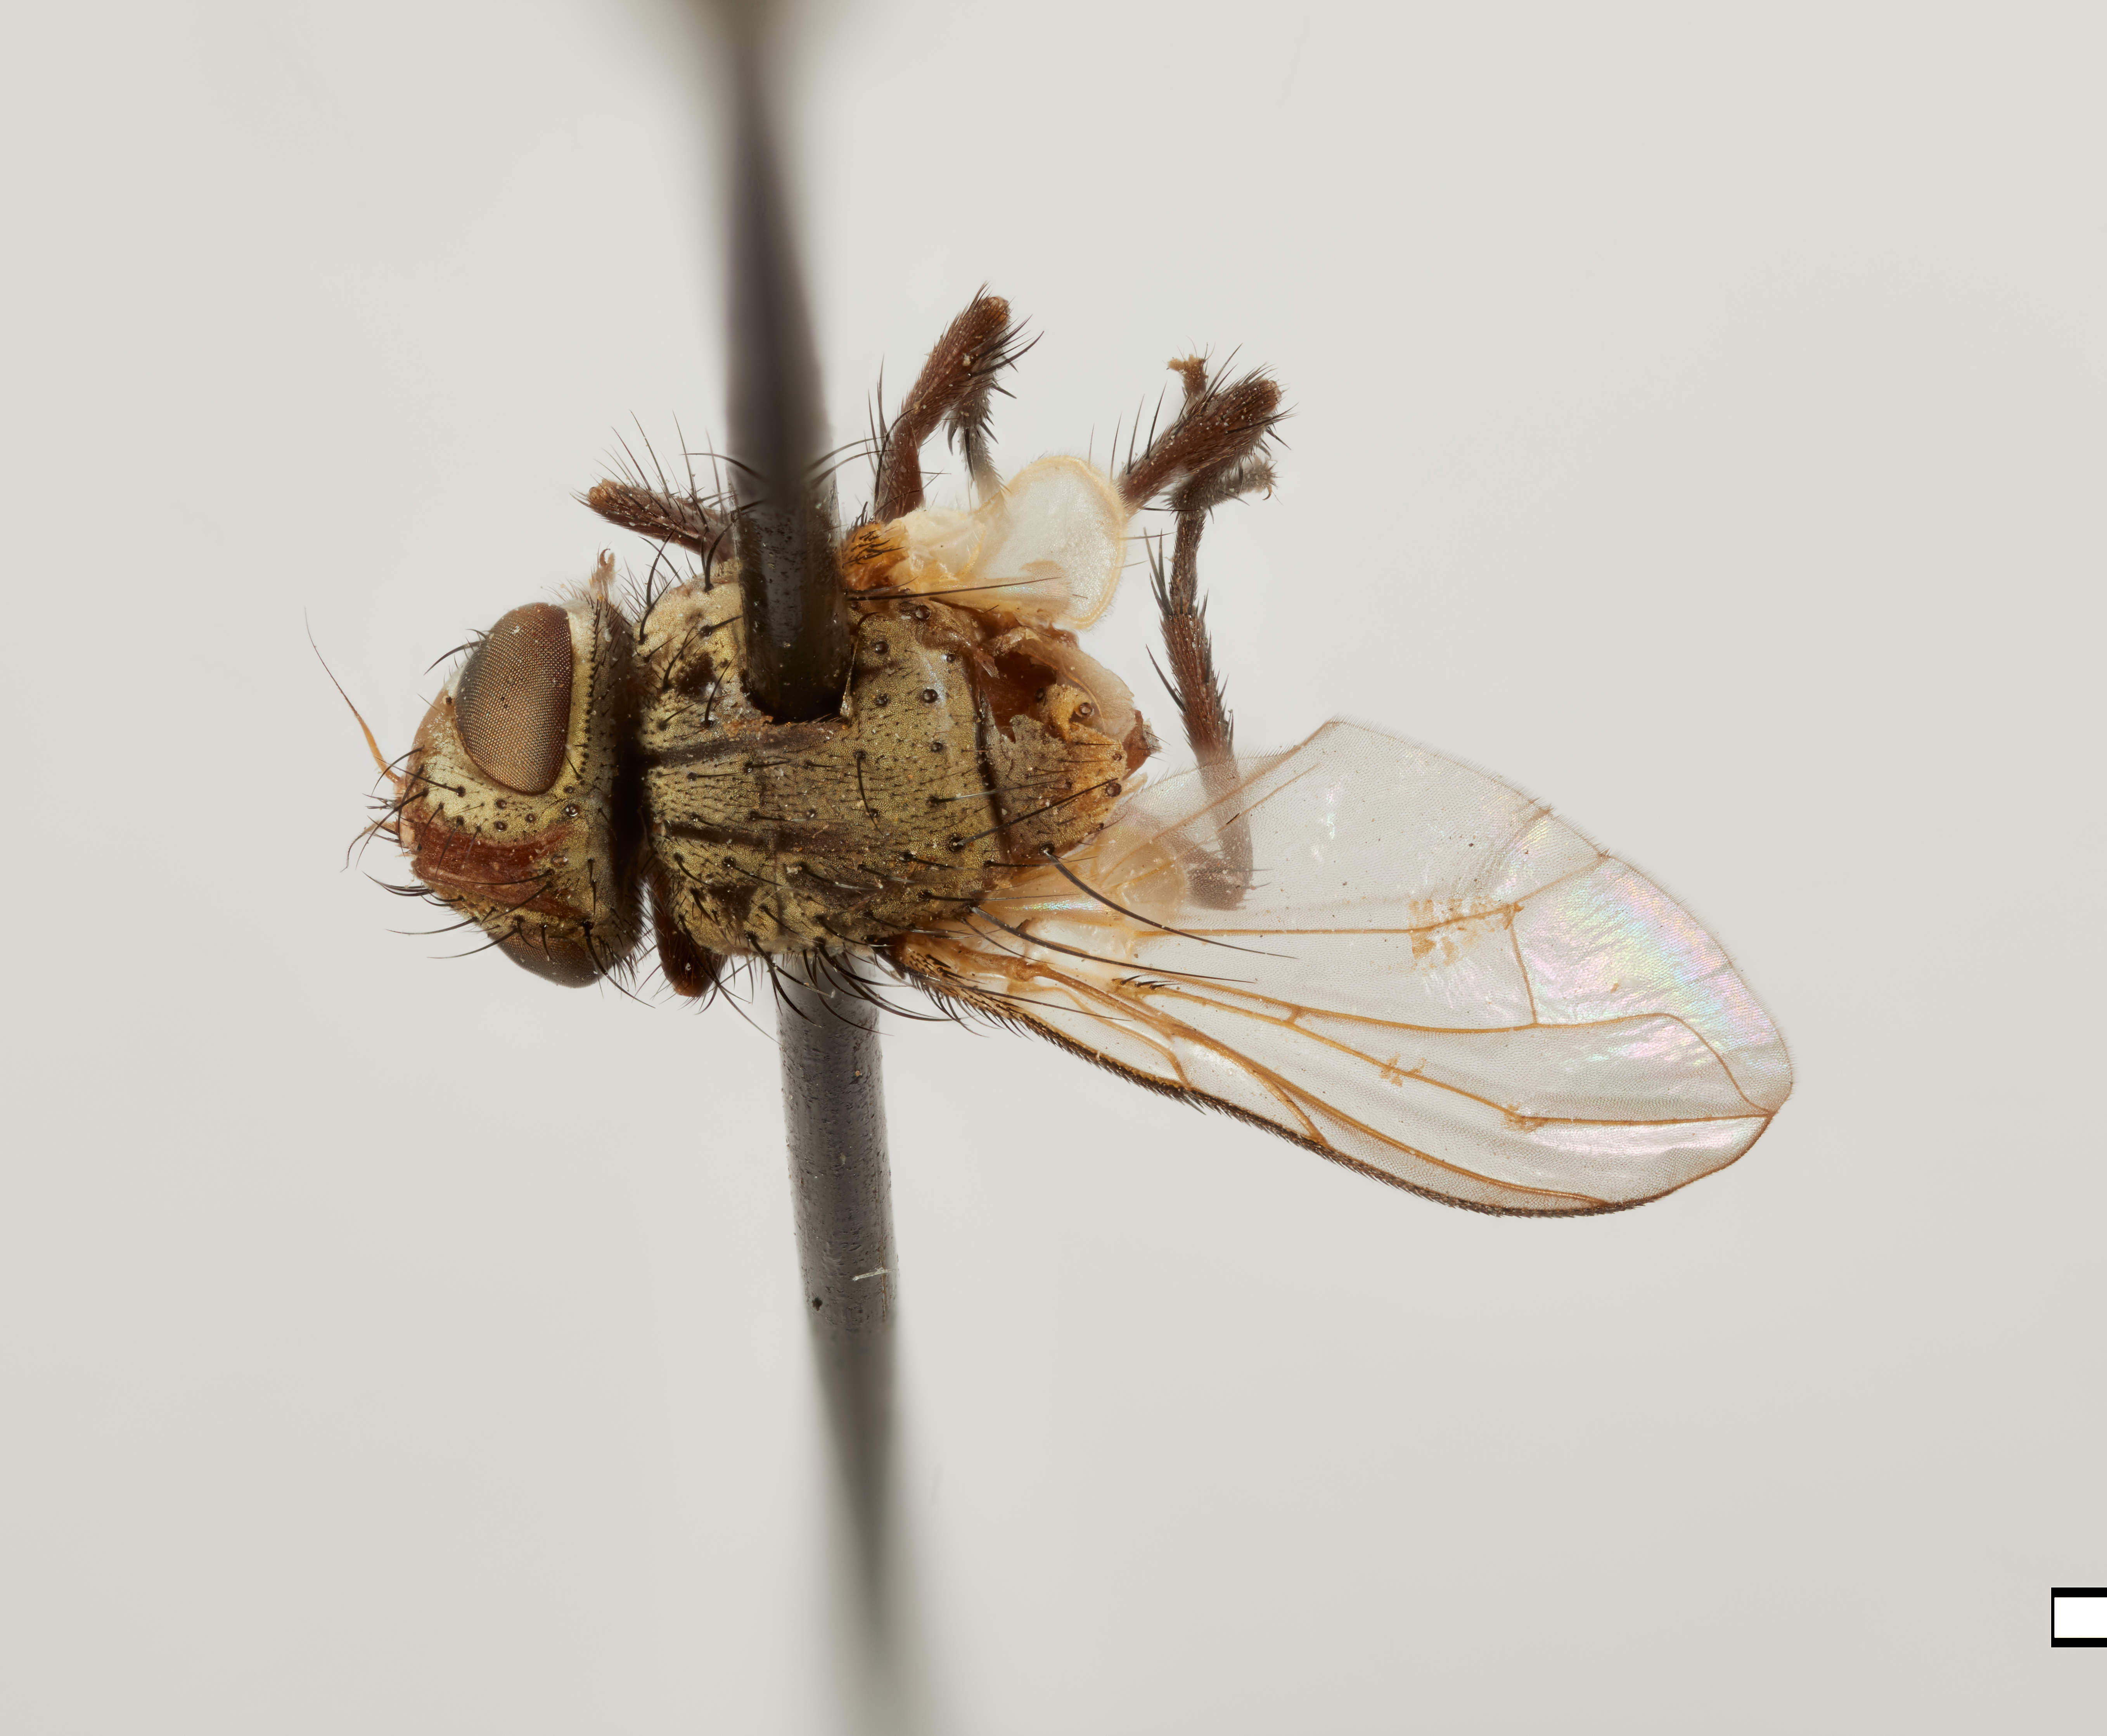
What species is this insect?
Pexomyia genalis
